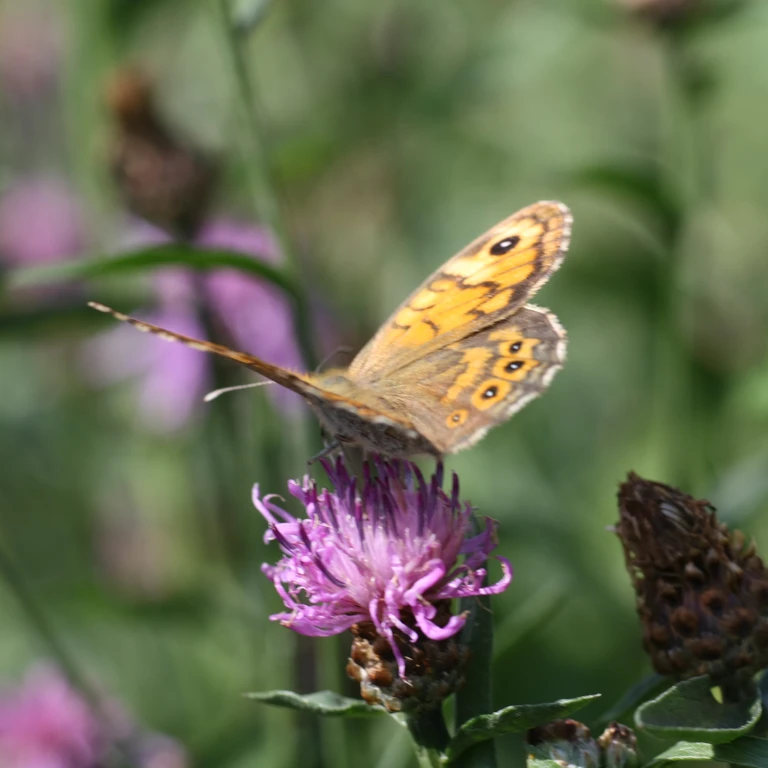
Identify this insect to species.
Lasiommata megera (also Pararge megera)
